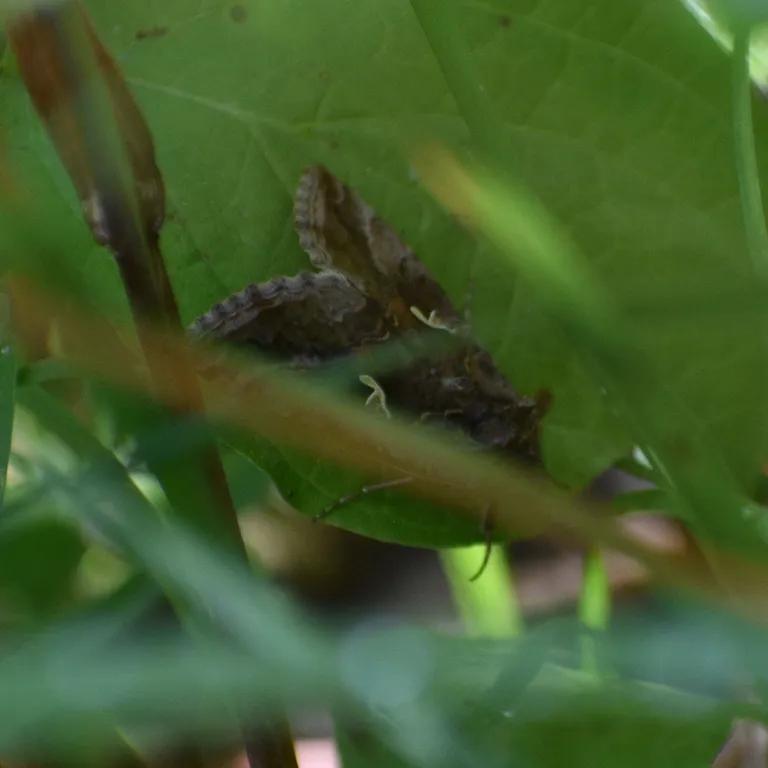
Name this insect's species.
Autographa gamma
